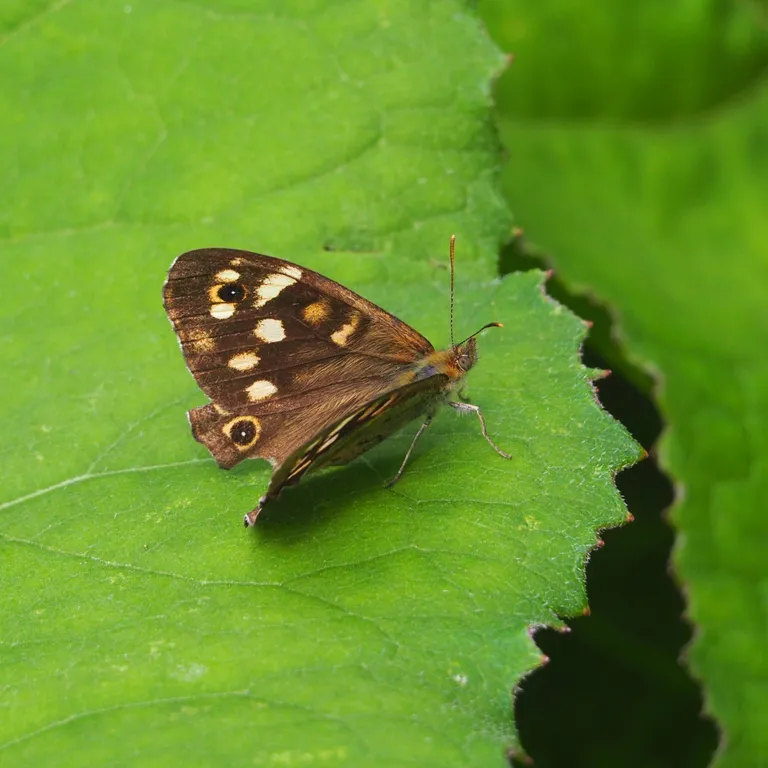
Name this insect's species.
Pararge aegeria
